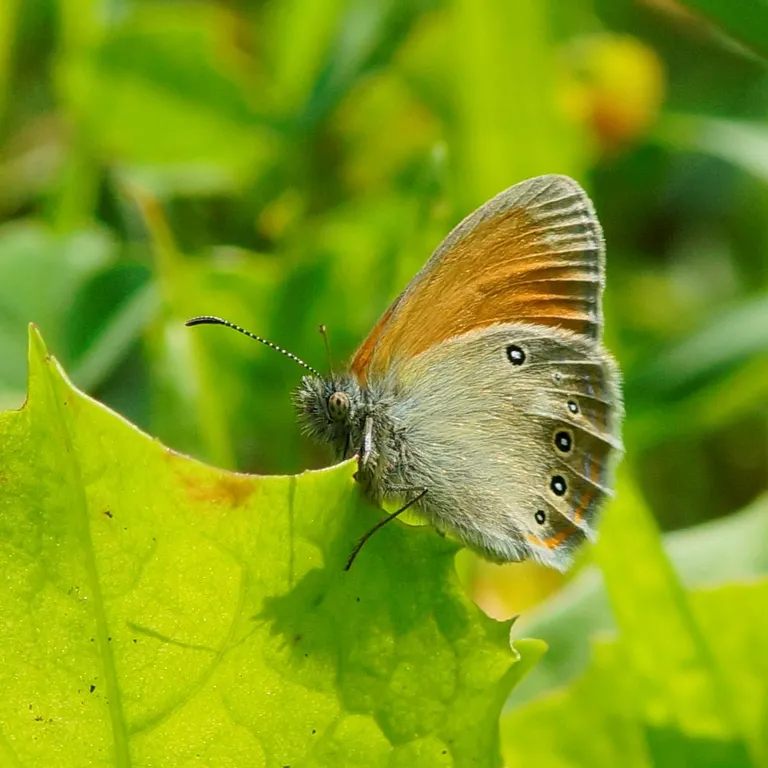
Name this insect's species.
Coenonympha glycerion (also Coenonympha iphis)
